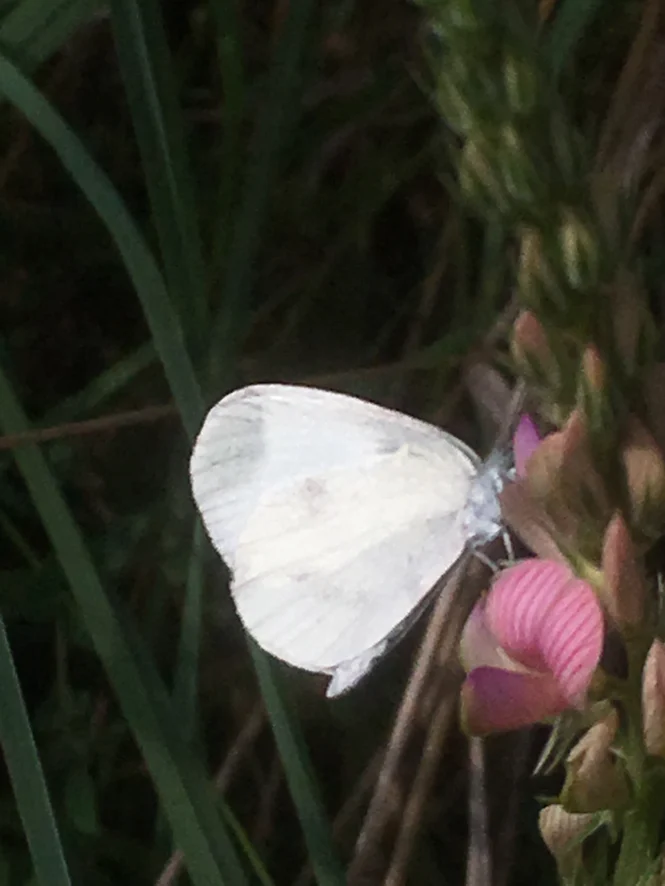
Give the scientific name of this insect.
Leptidea sinapis/juvernica
